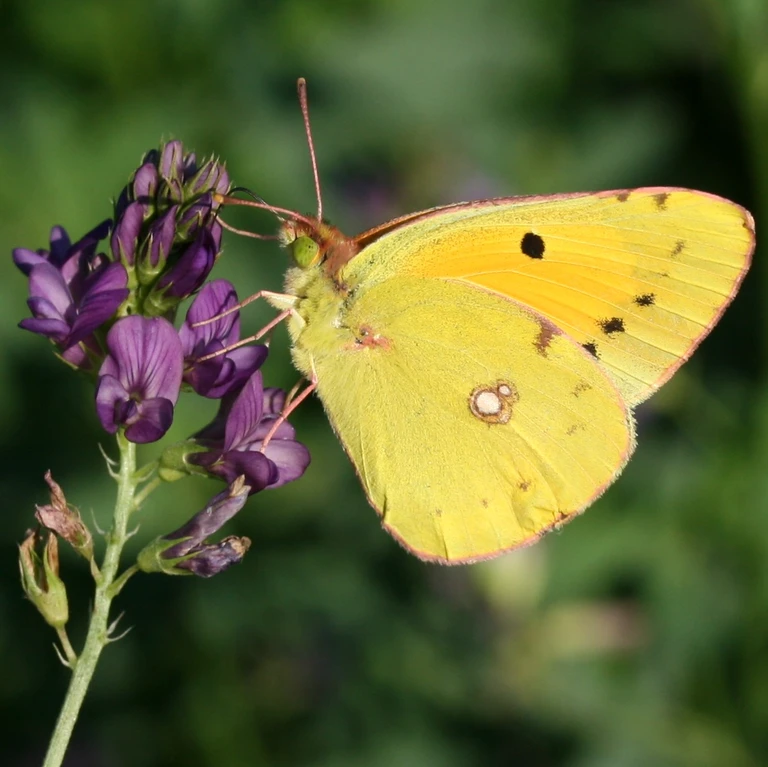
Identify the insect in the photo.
Colias croceus
